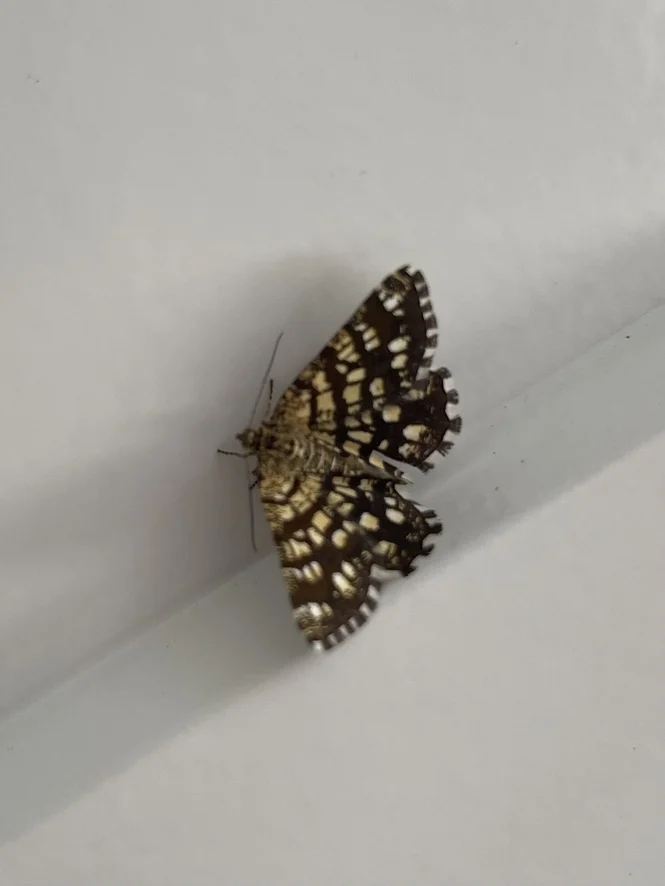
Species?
Chiasmia clathrata
